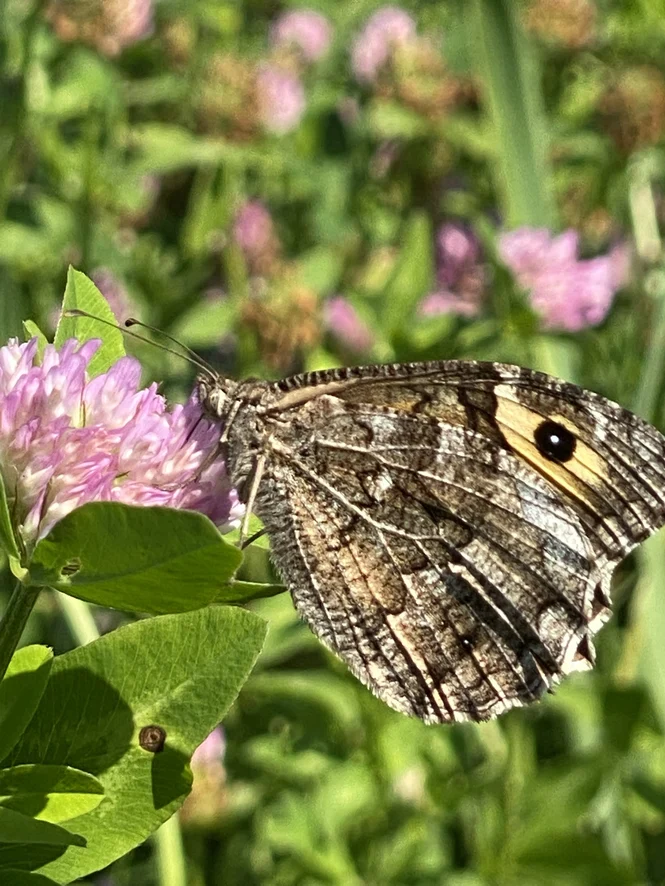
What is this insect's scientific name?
Hipparchia semele
